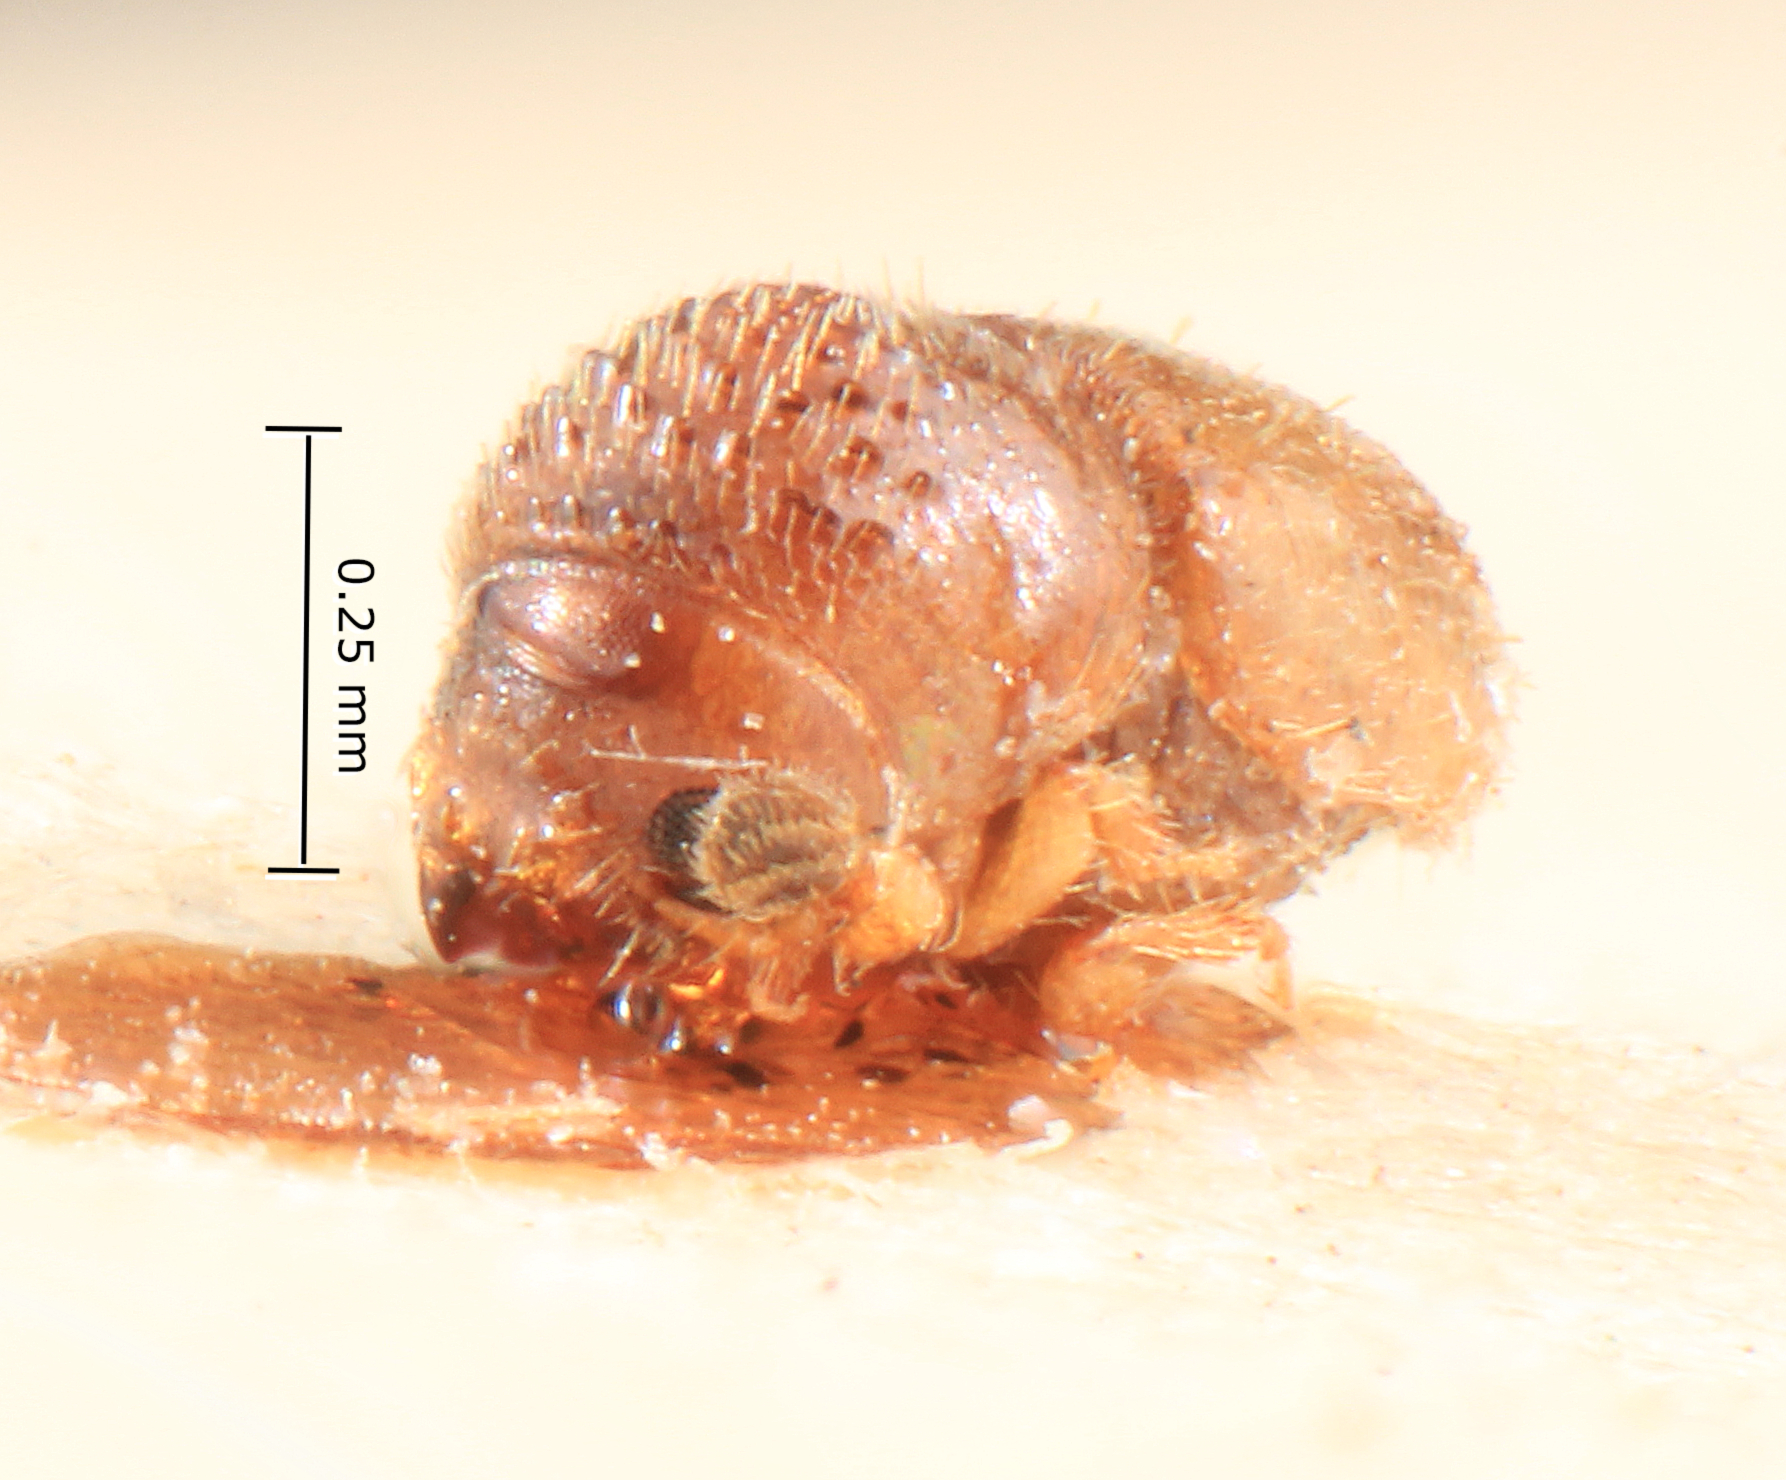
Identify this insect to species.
Cryphalus minimus
